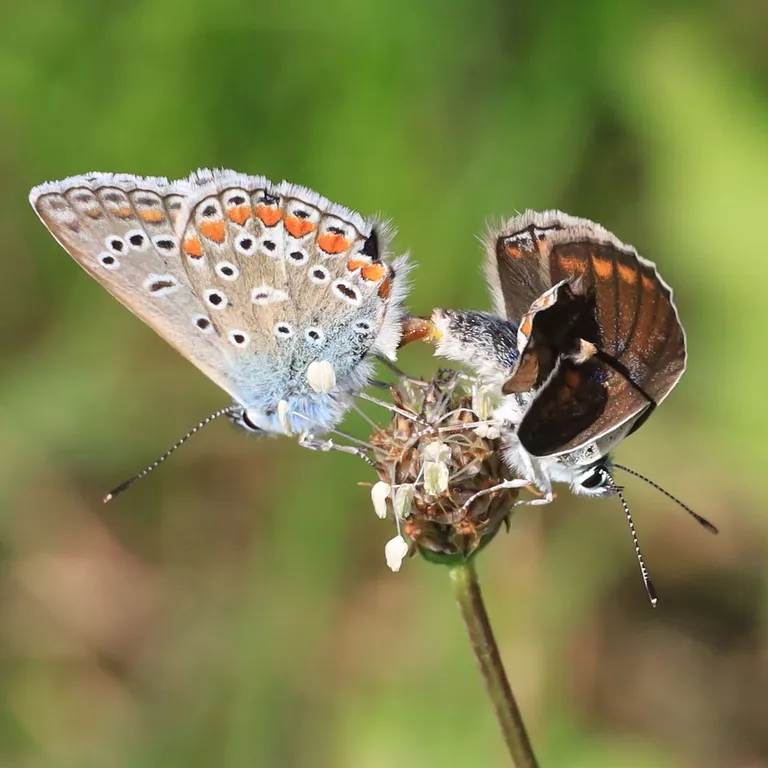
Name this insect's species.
Polyommatus icarus
